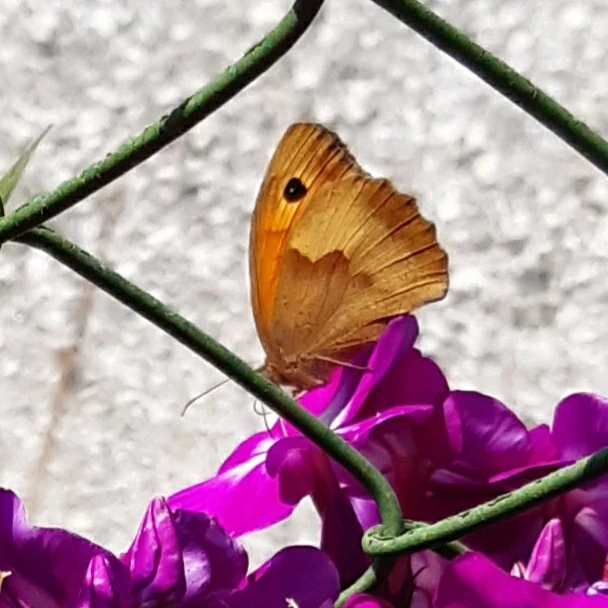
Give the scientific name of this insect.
Maniola jurtina
